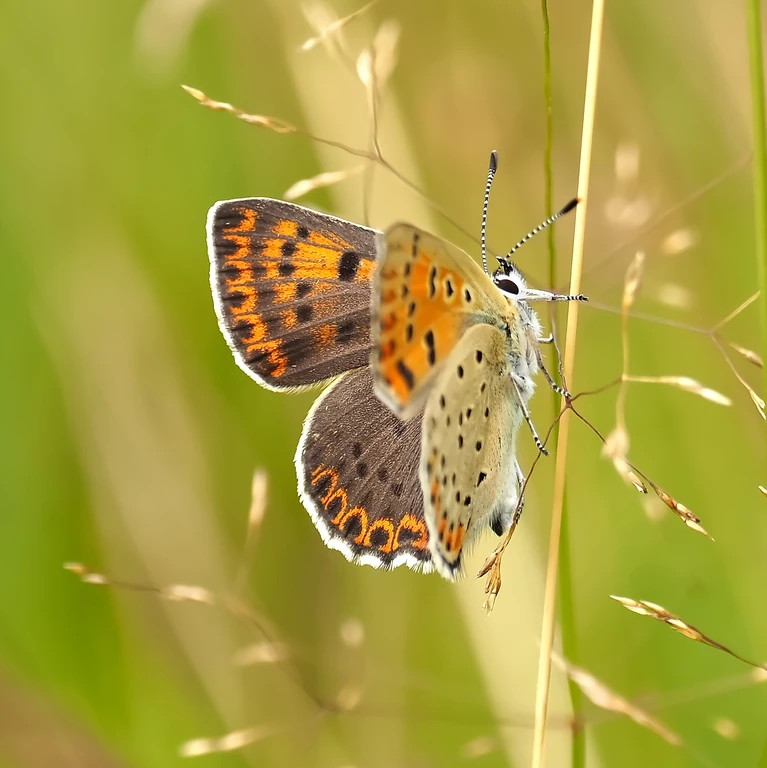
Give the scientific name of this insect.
Lycaena tityrus (also Loweia tityrus)
